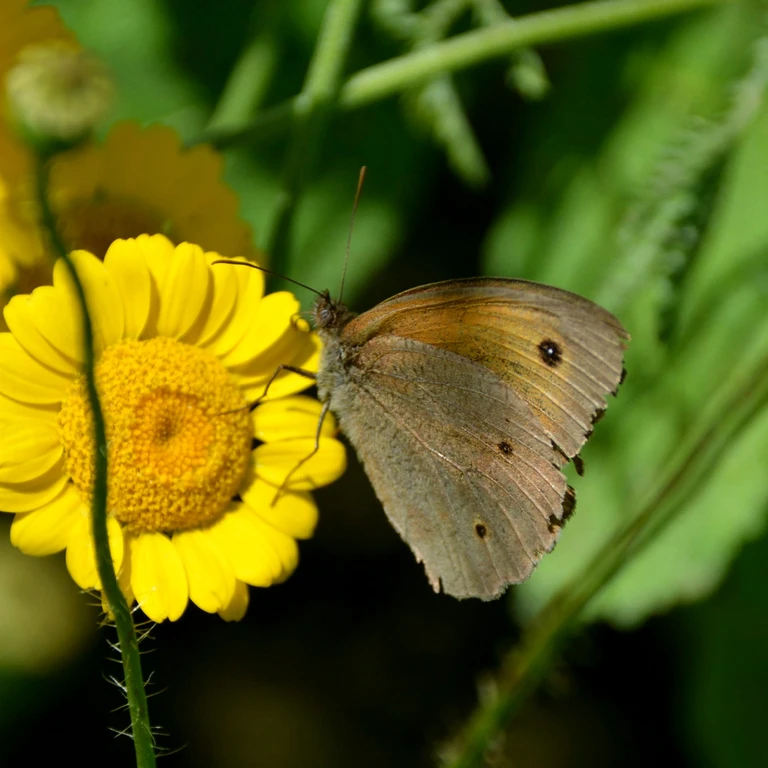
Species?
Maniola jurtina
